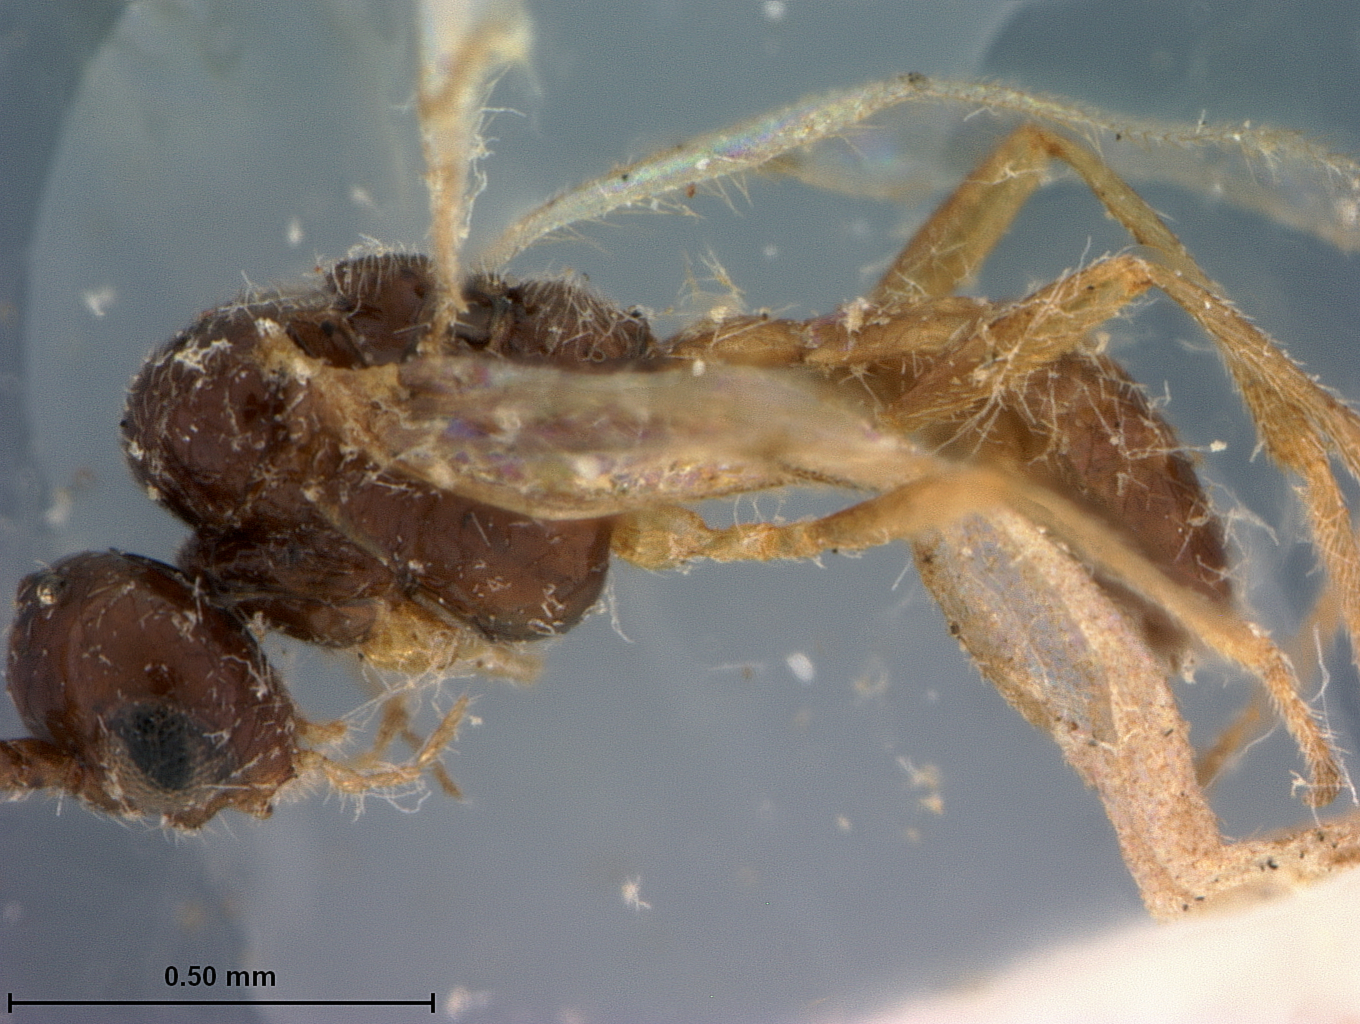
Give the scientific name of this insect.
Paron cerasaphis
